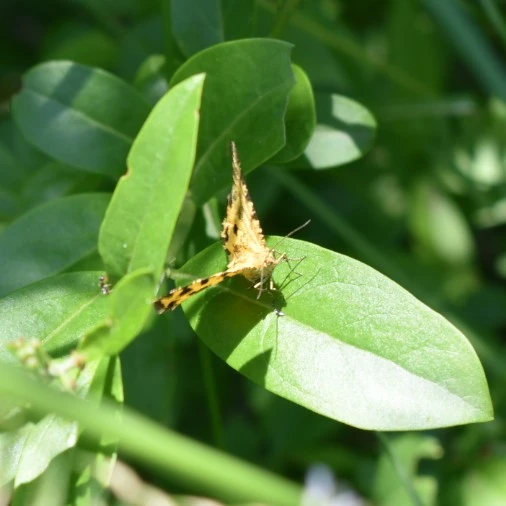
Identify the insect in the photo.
Pseudopanthera macularia
